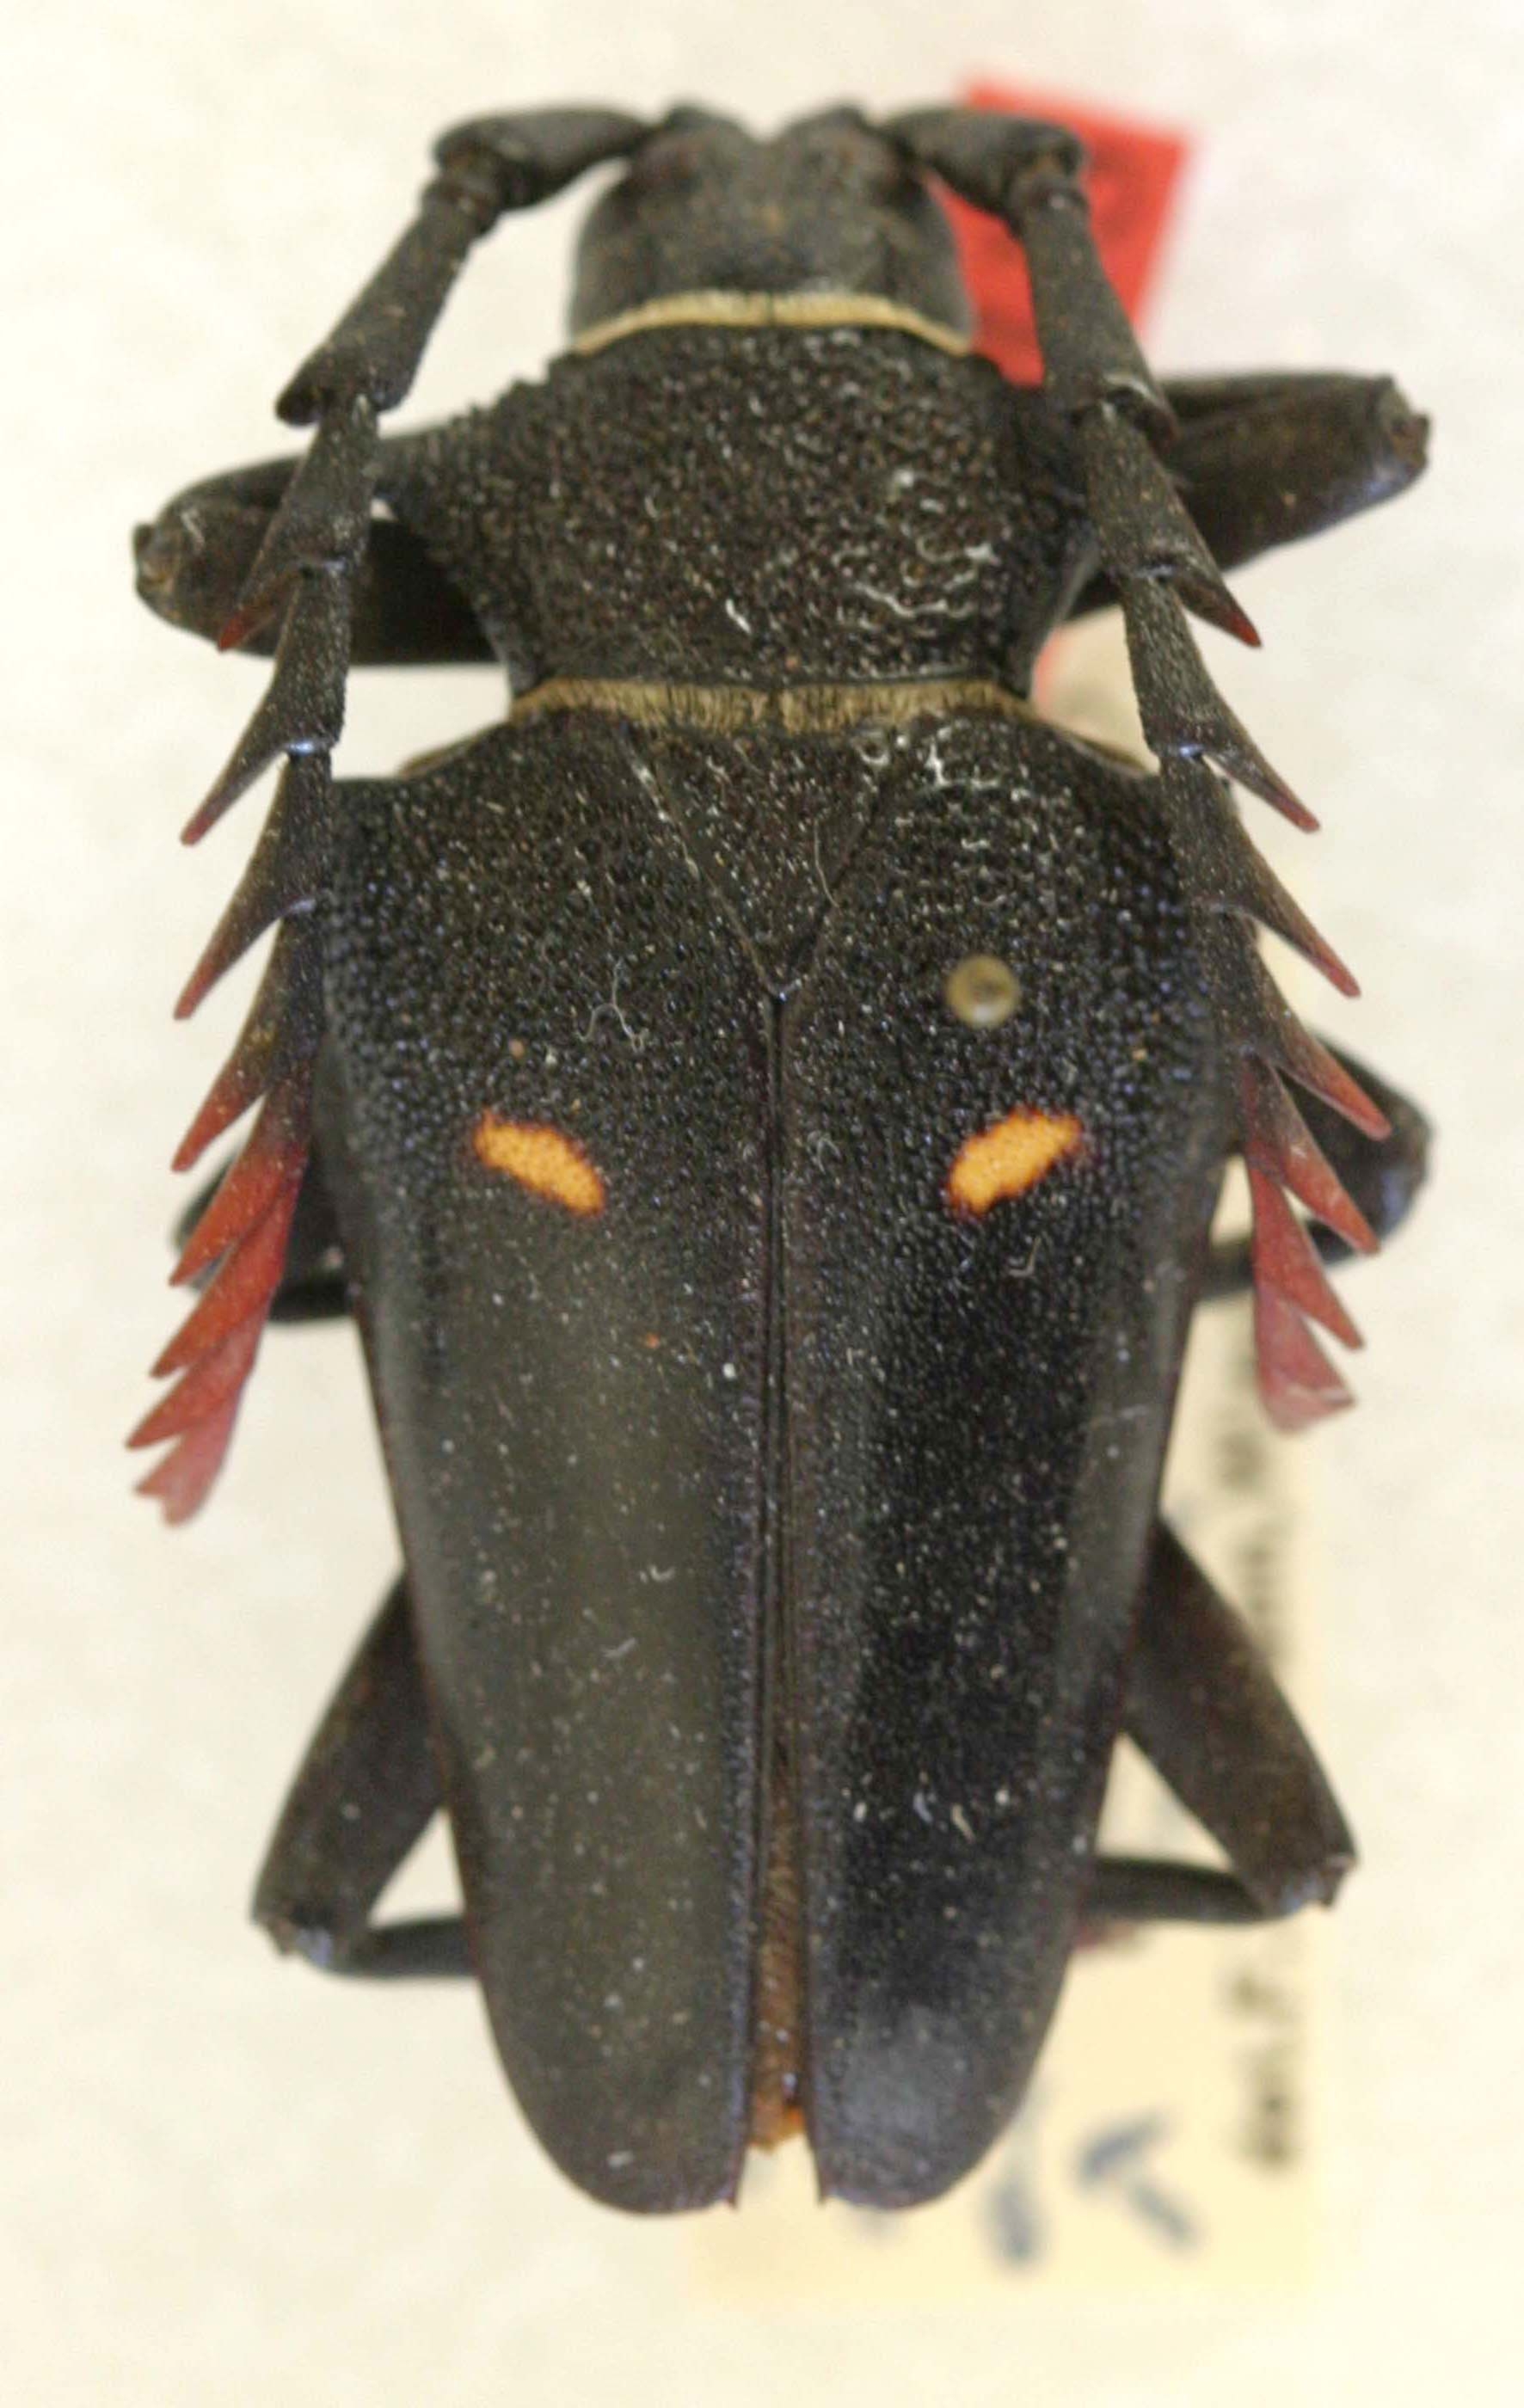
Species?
Calocomus hamatiferus (also Calocomus desmarestii)
